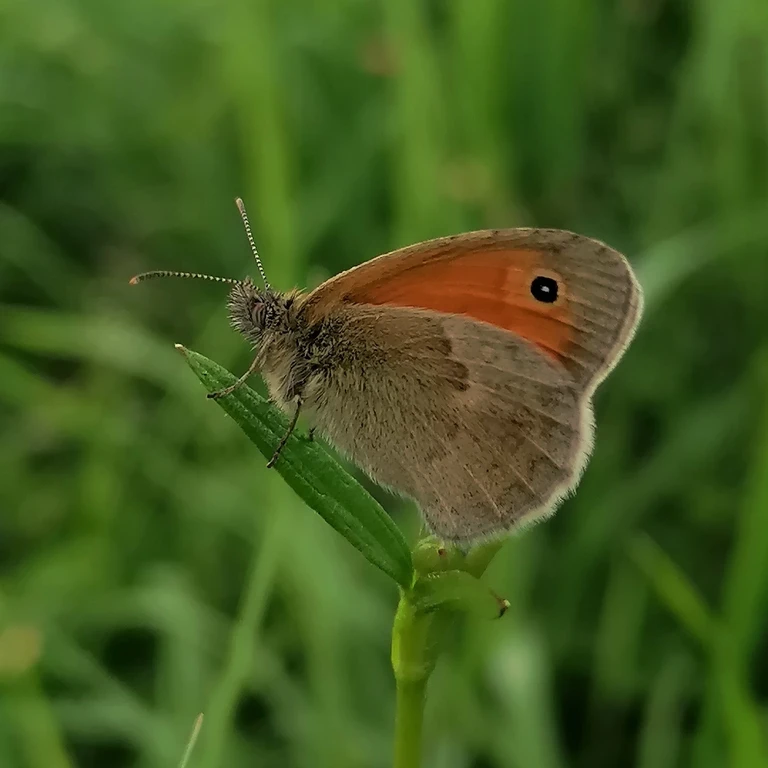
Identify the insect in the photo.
Coenonympha pamphilus
